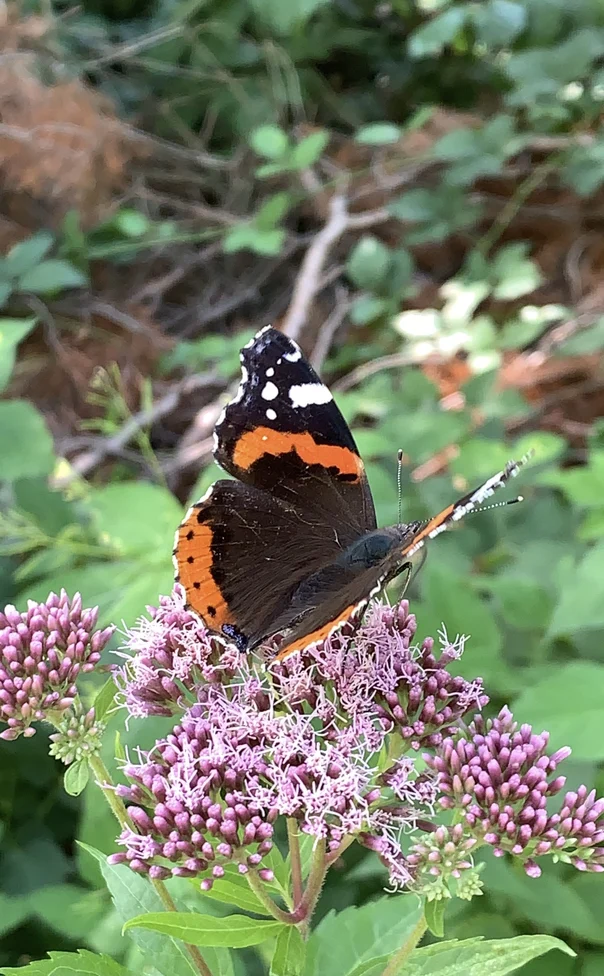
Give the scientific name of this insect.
Vanessa atalanta
